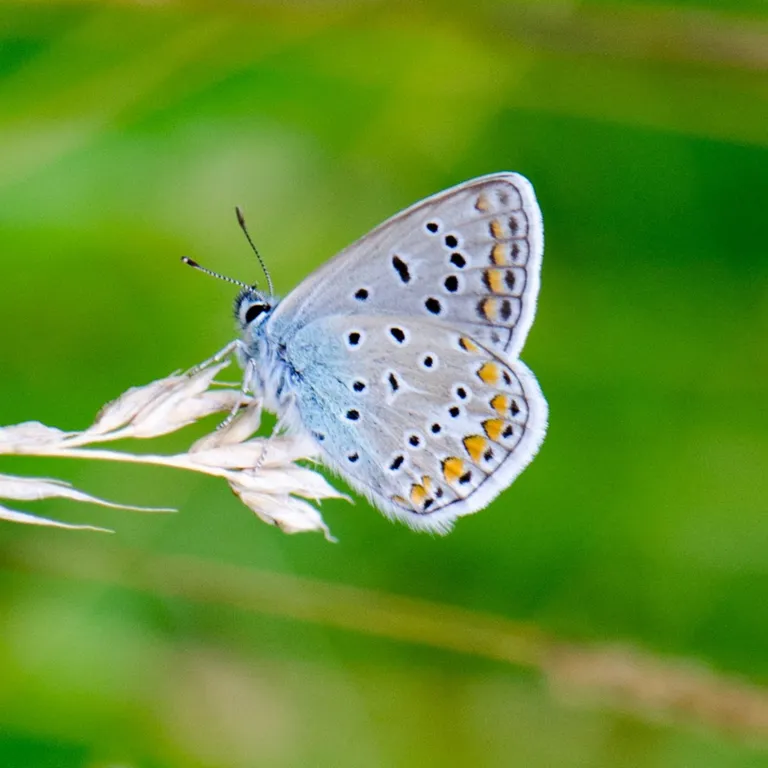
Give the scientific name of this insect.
Polyommatus icarus
